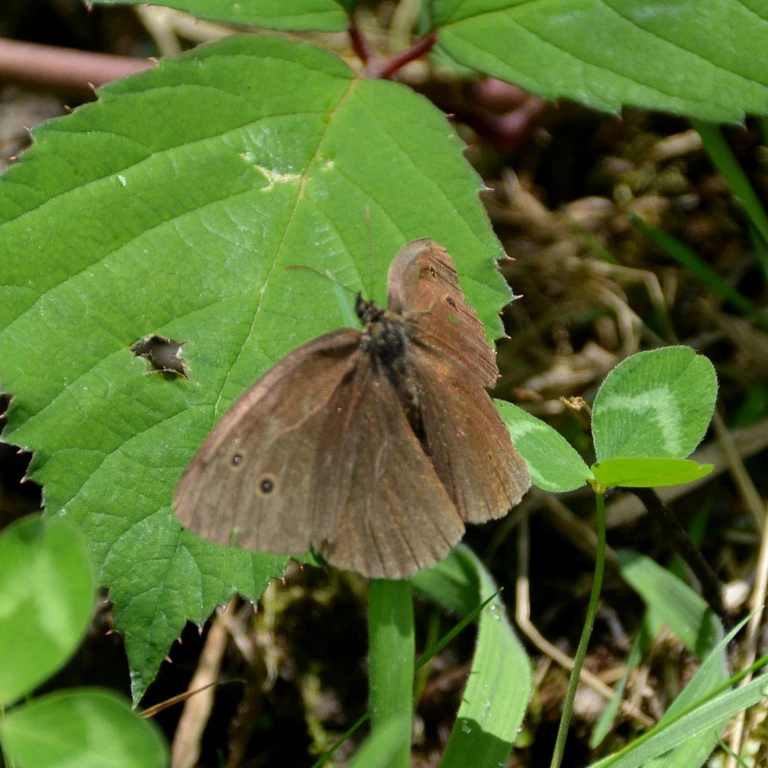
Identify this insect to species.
Aphantopus hyperantus
